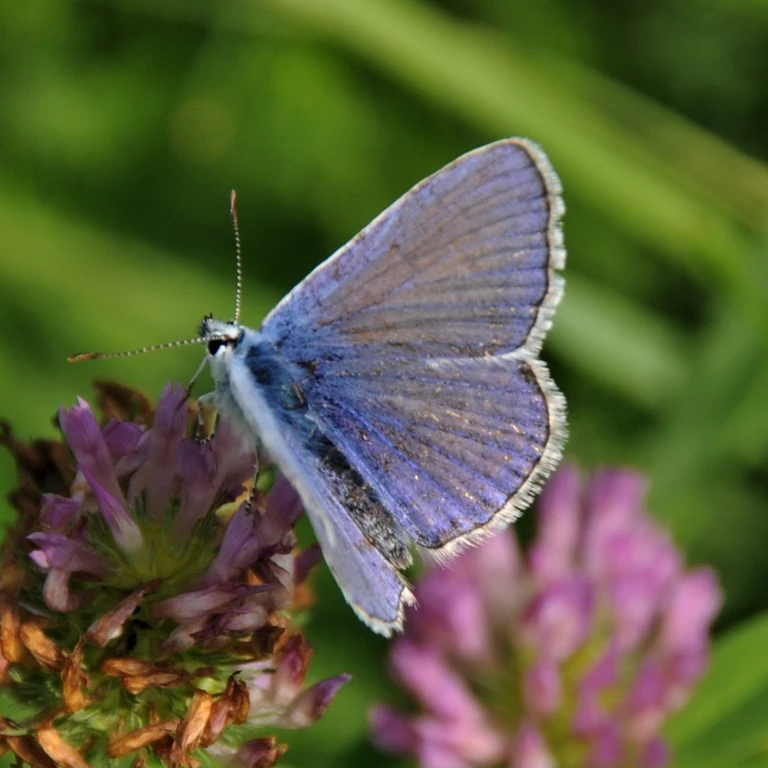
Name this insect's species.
Polyommatus icarus
